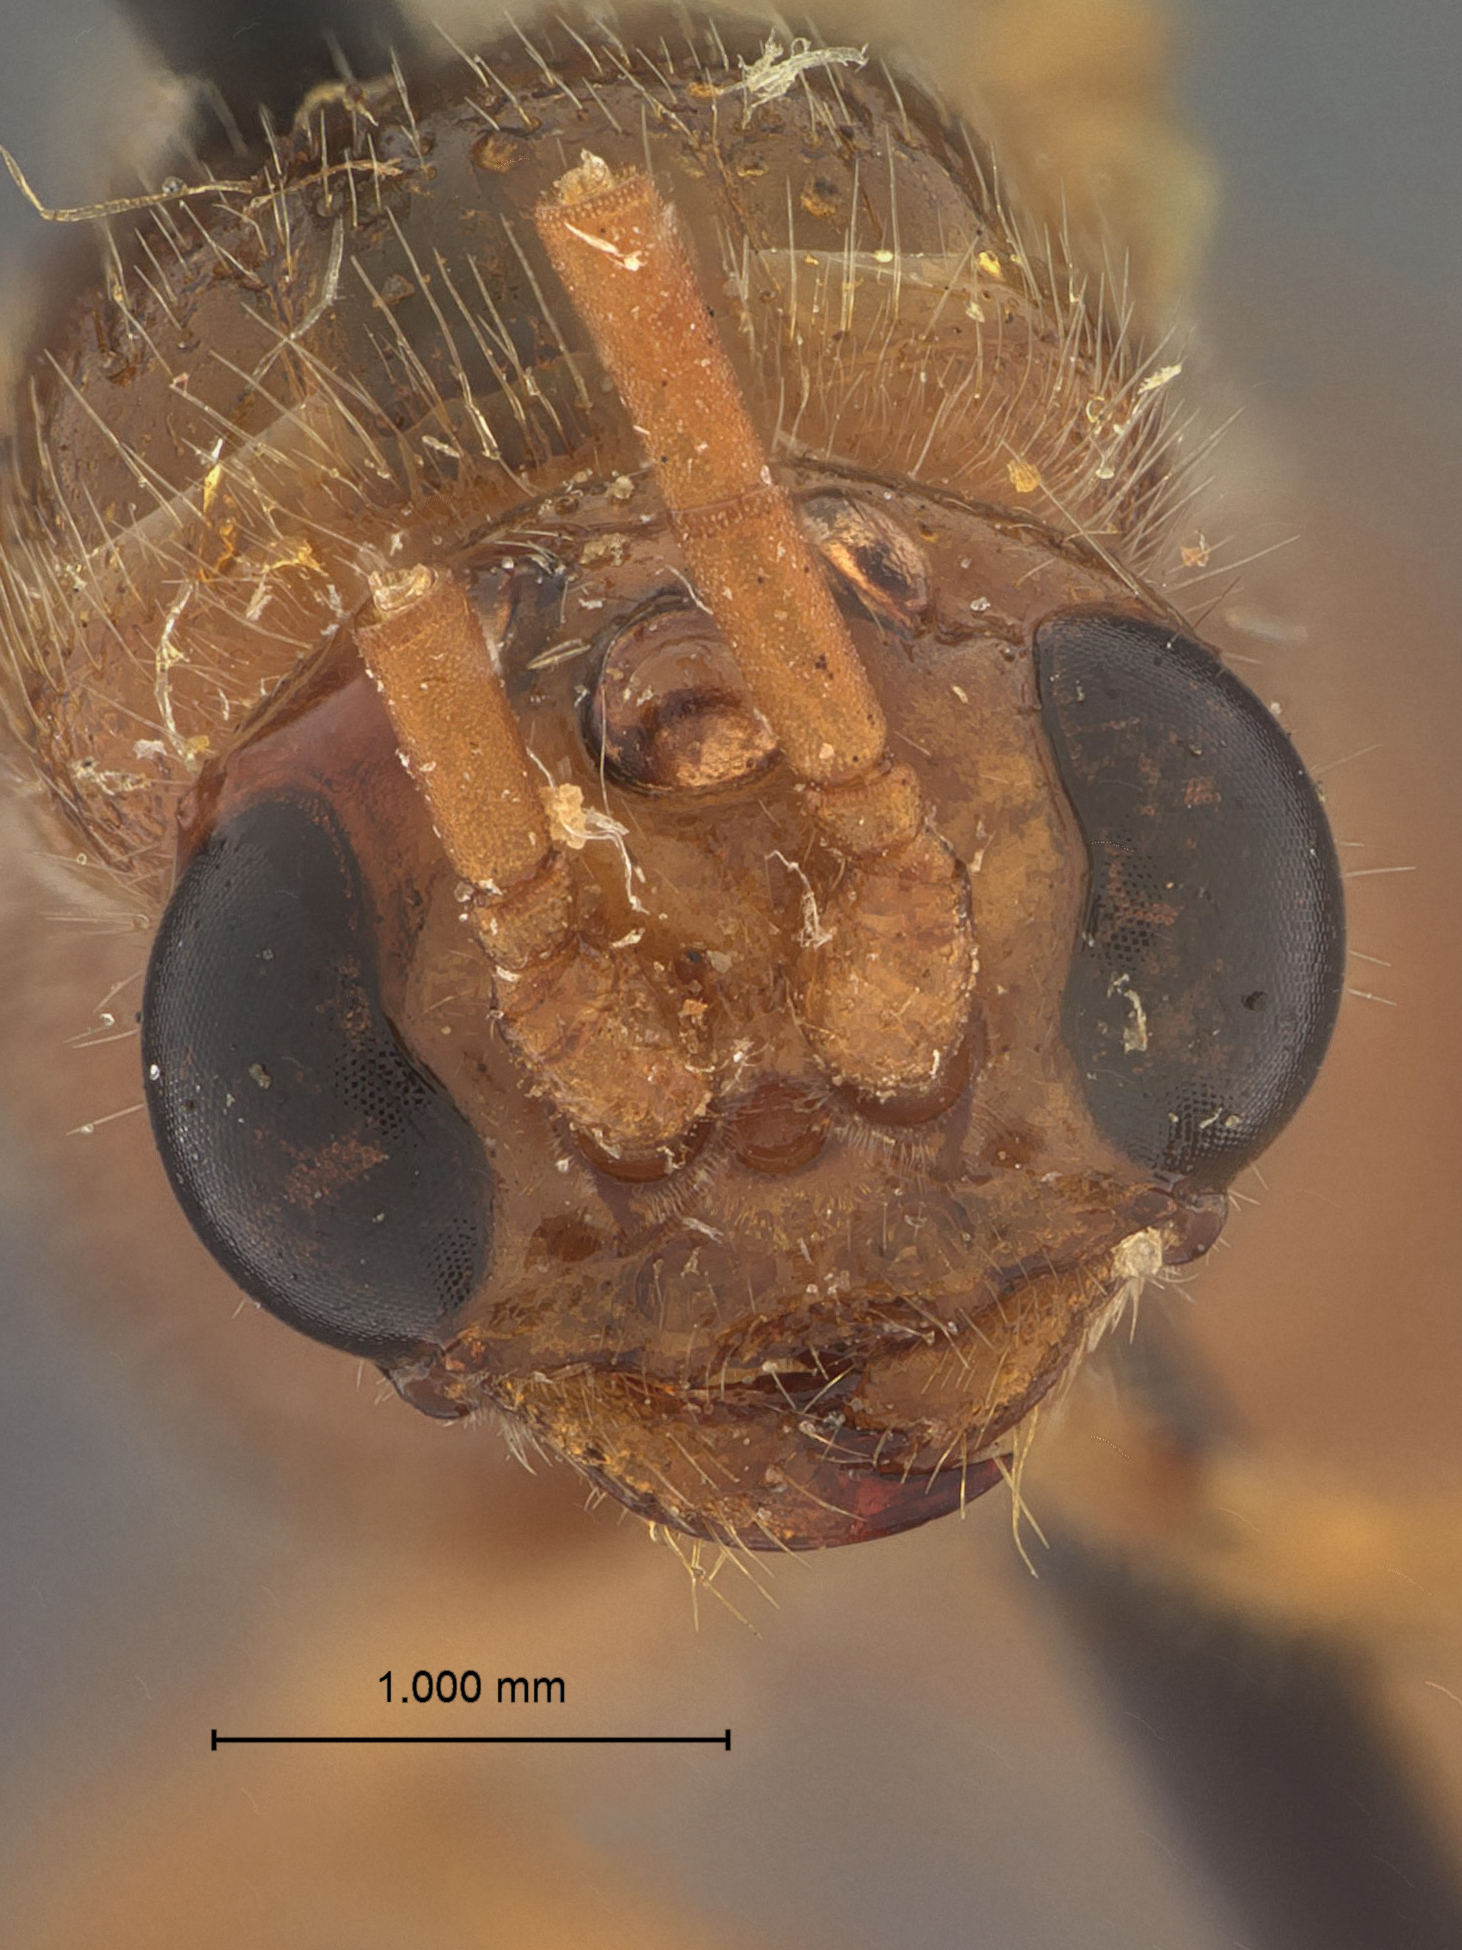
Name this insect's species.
Brachycistis normalis
